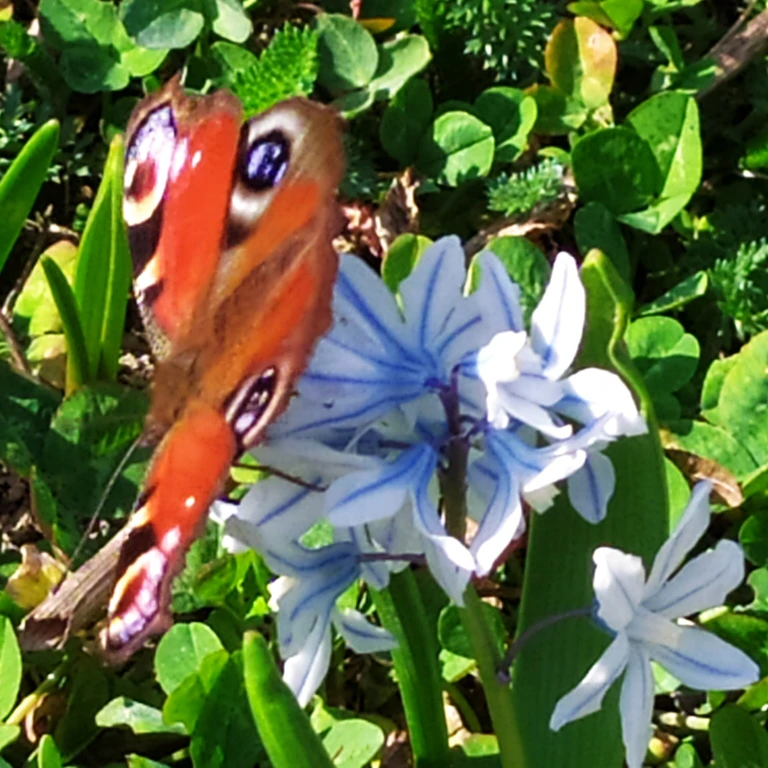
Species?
Aglais io
